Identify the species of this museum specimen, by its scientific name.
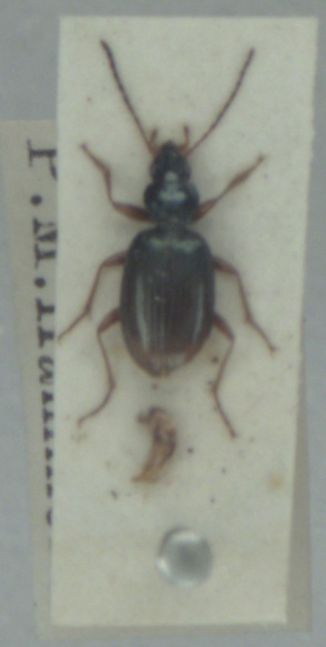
Bembidion stephensii
